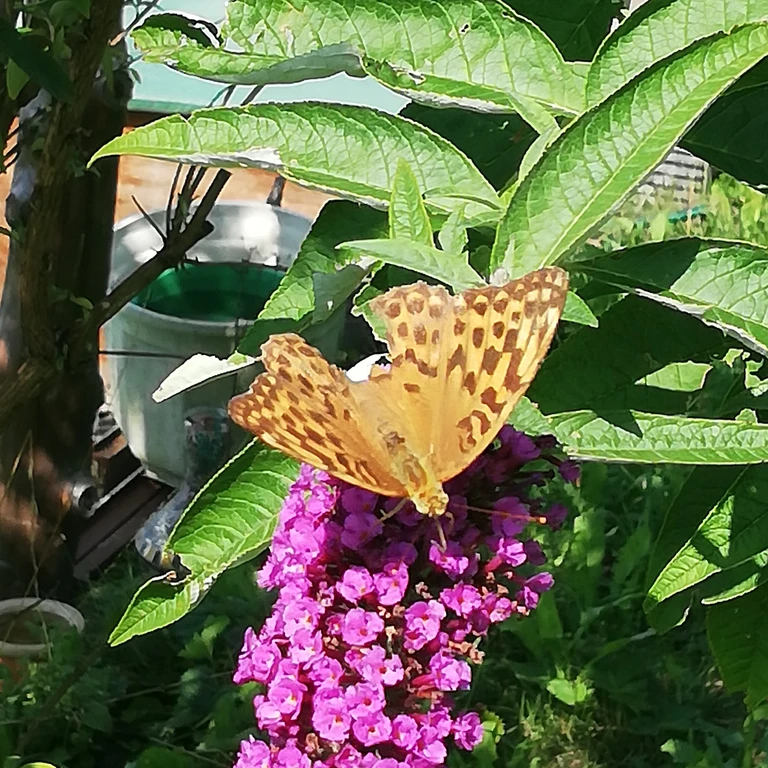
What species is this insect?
Argynnis paphia
